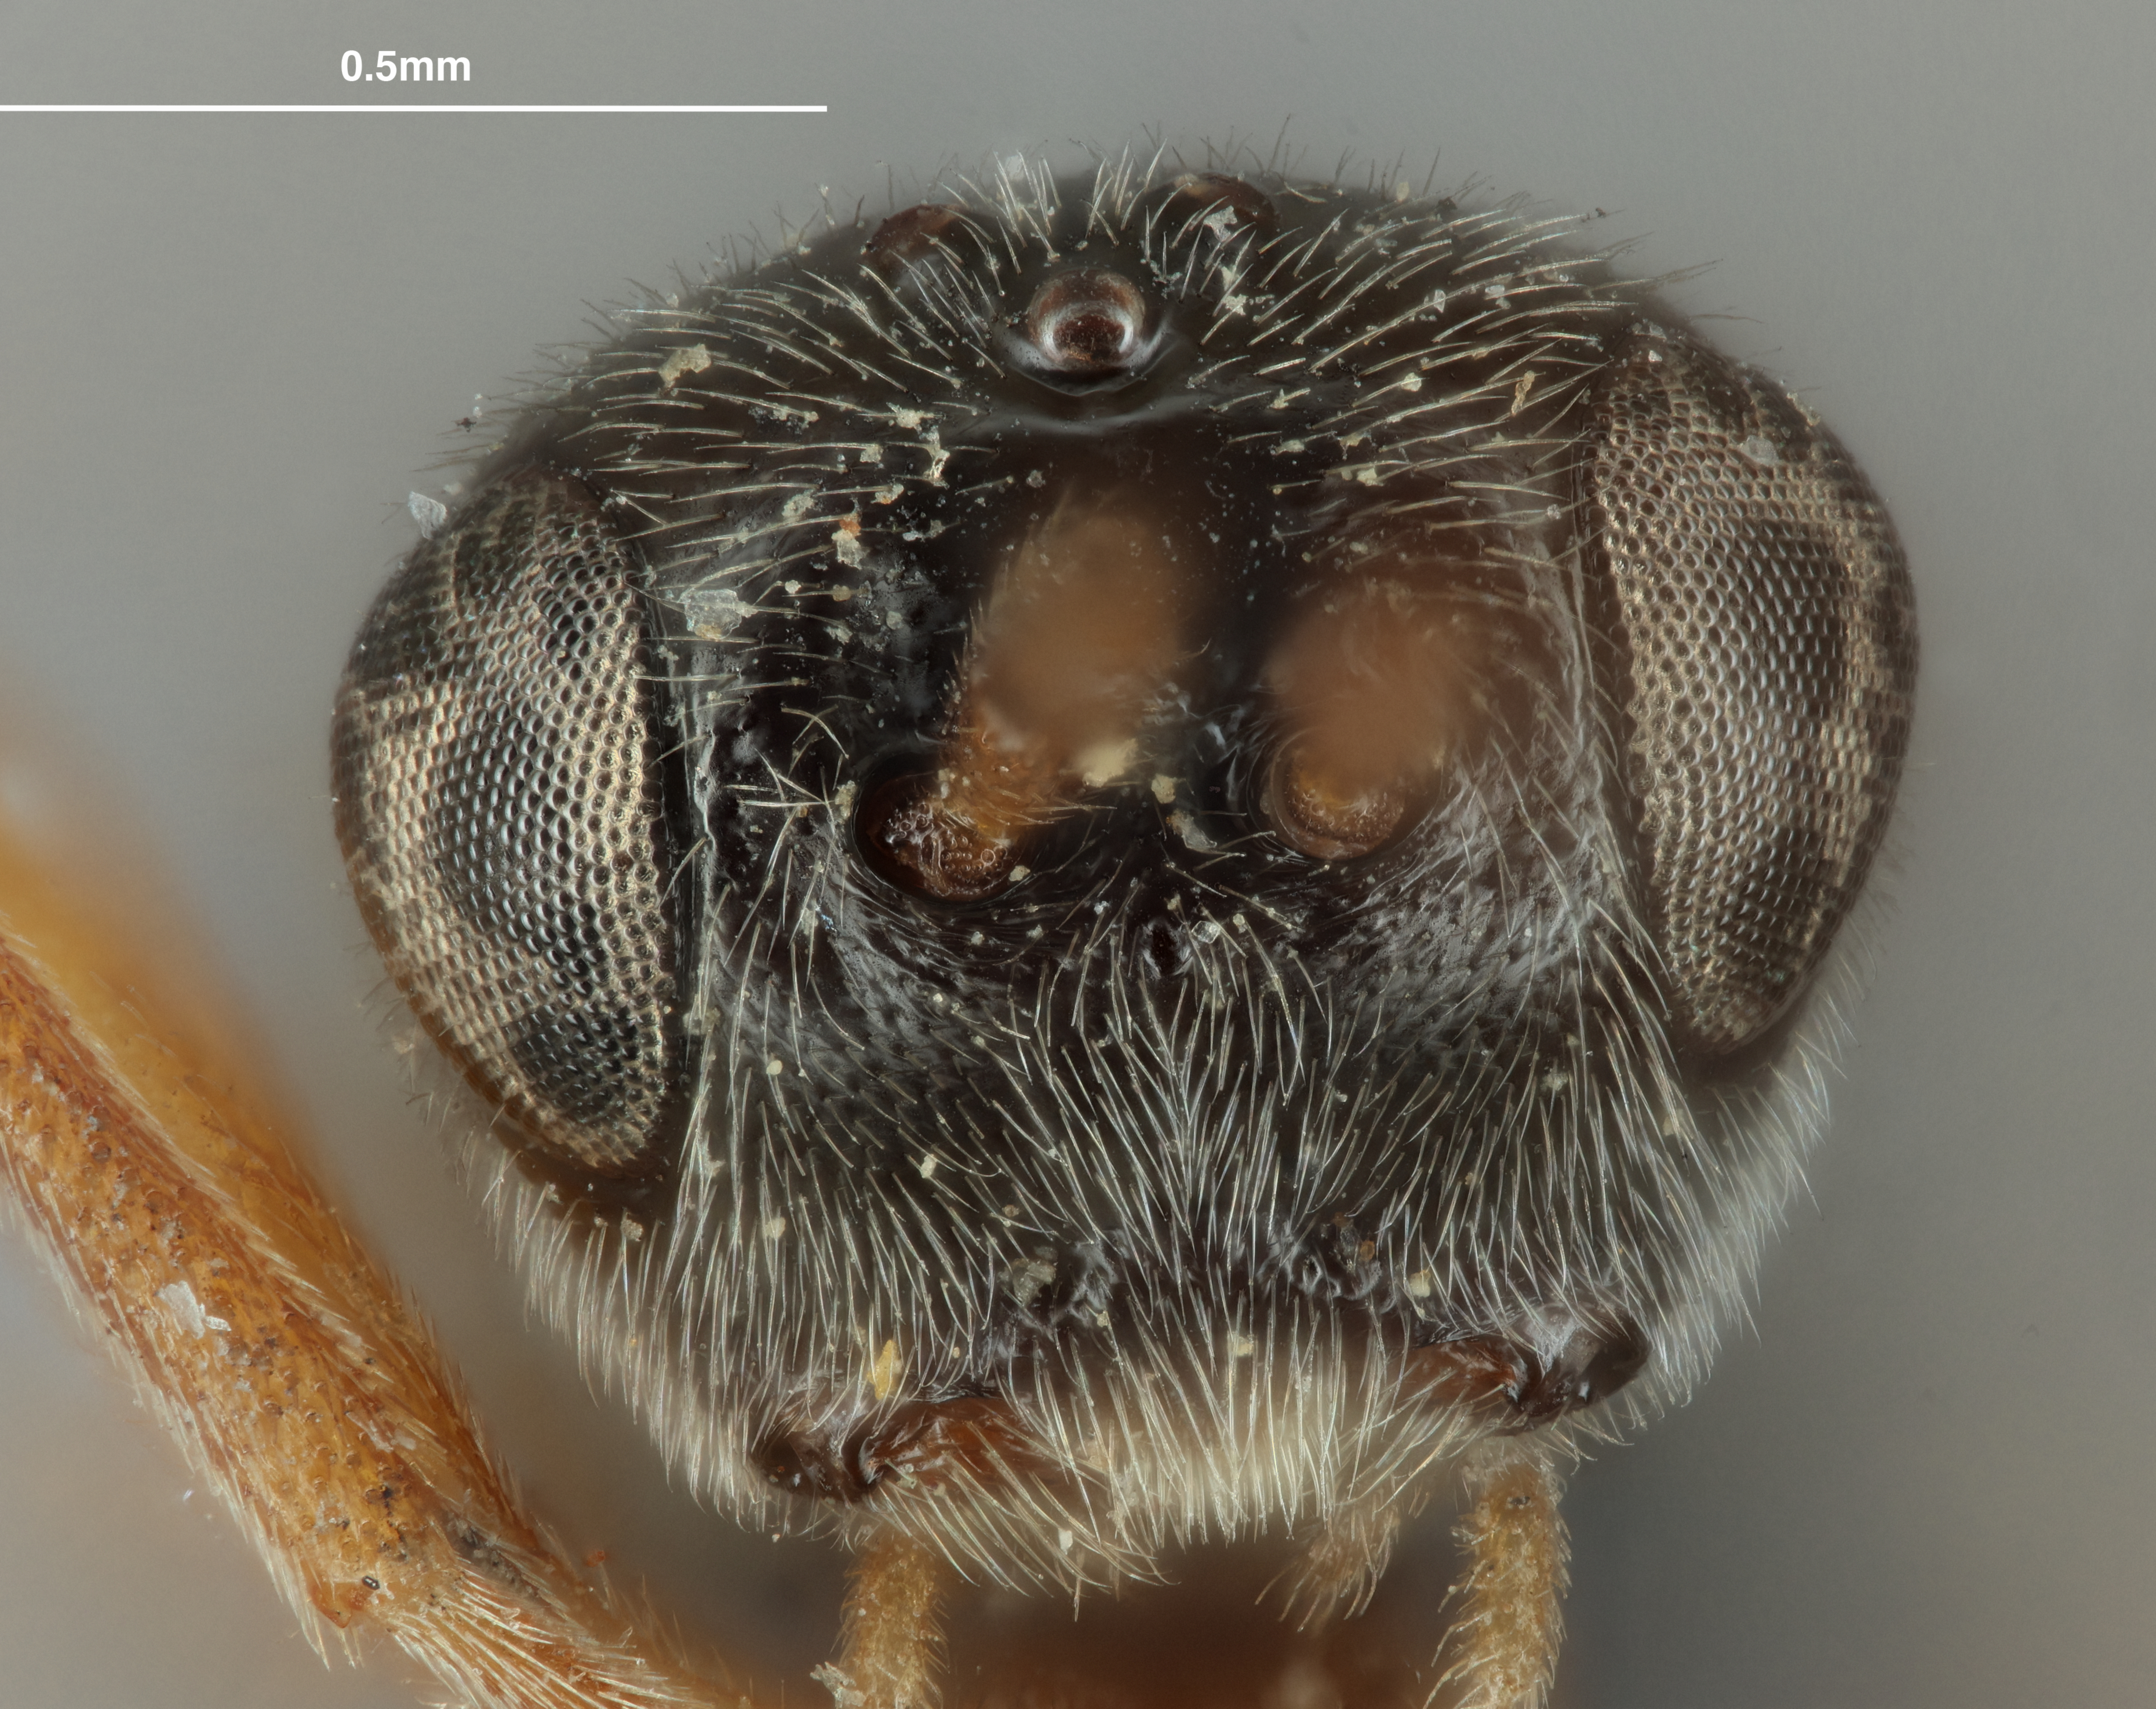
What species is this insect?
Aliolus calyptoides
